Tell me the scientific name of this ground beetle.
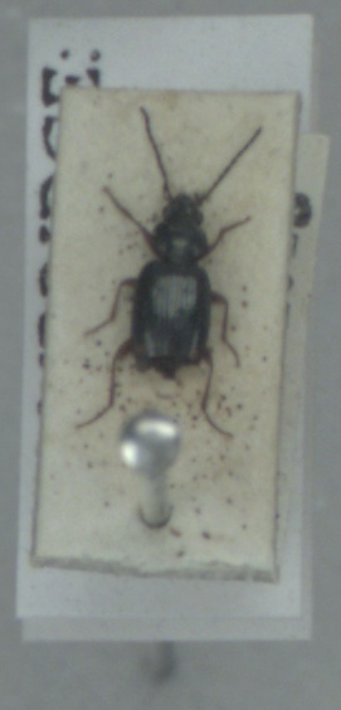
Bembidion biguttatum
